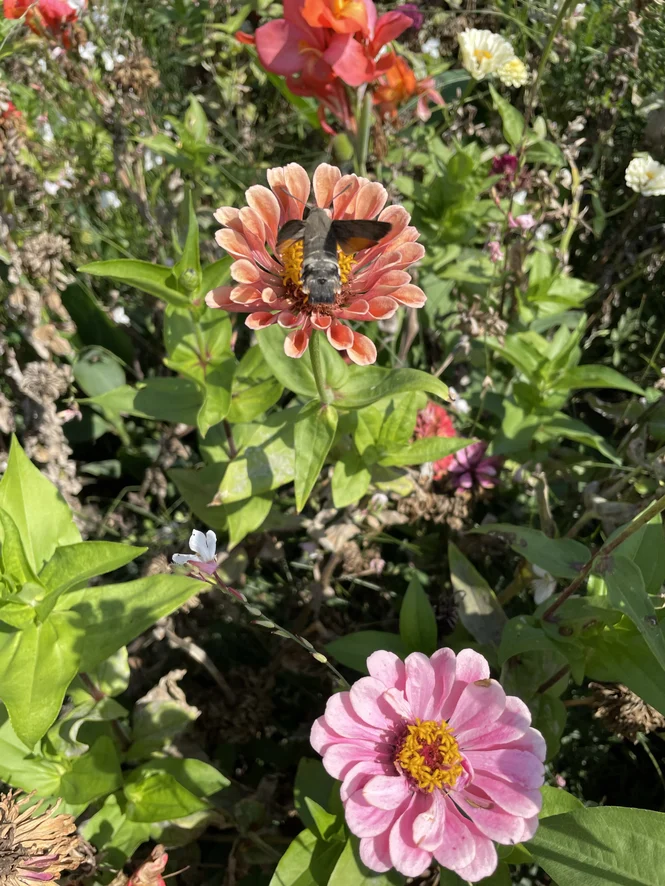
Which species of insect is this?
Macroglossum stellatarum
